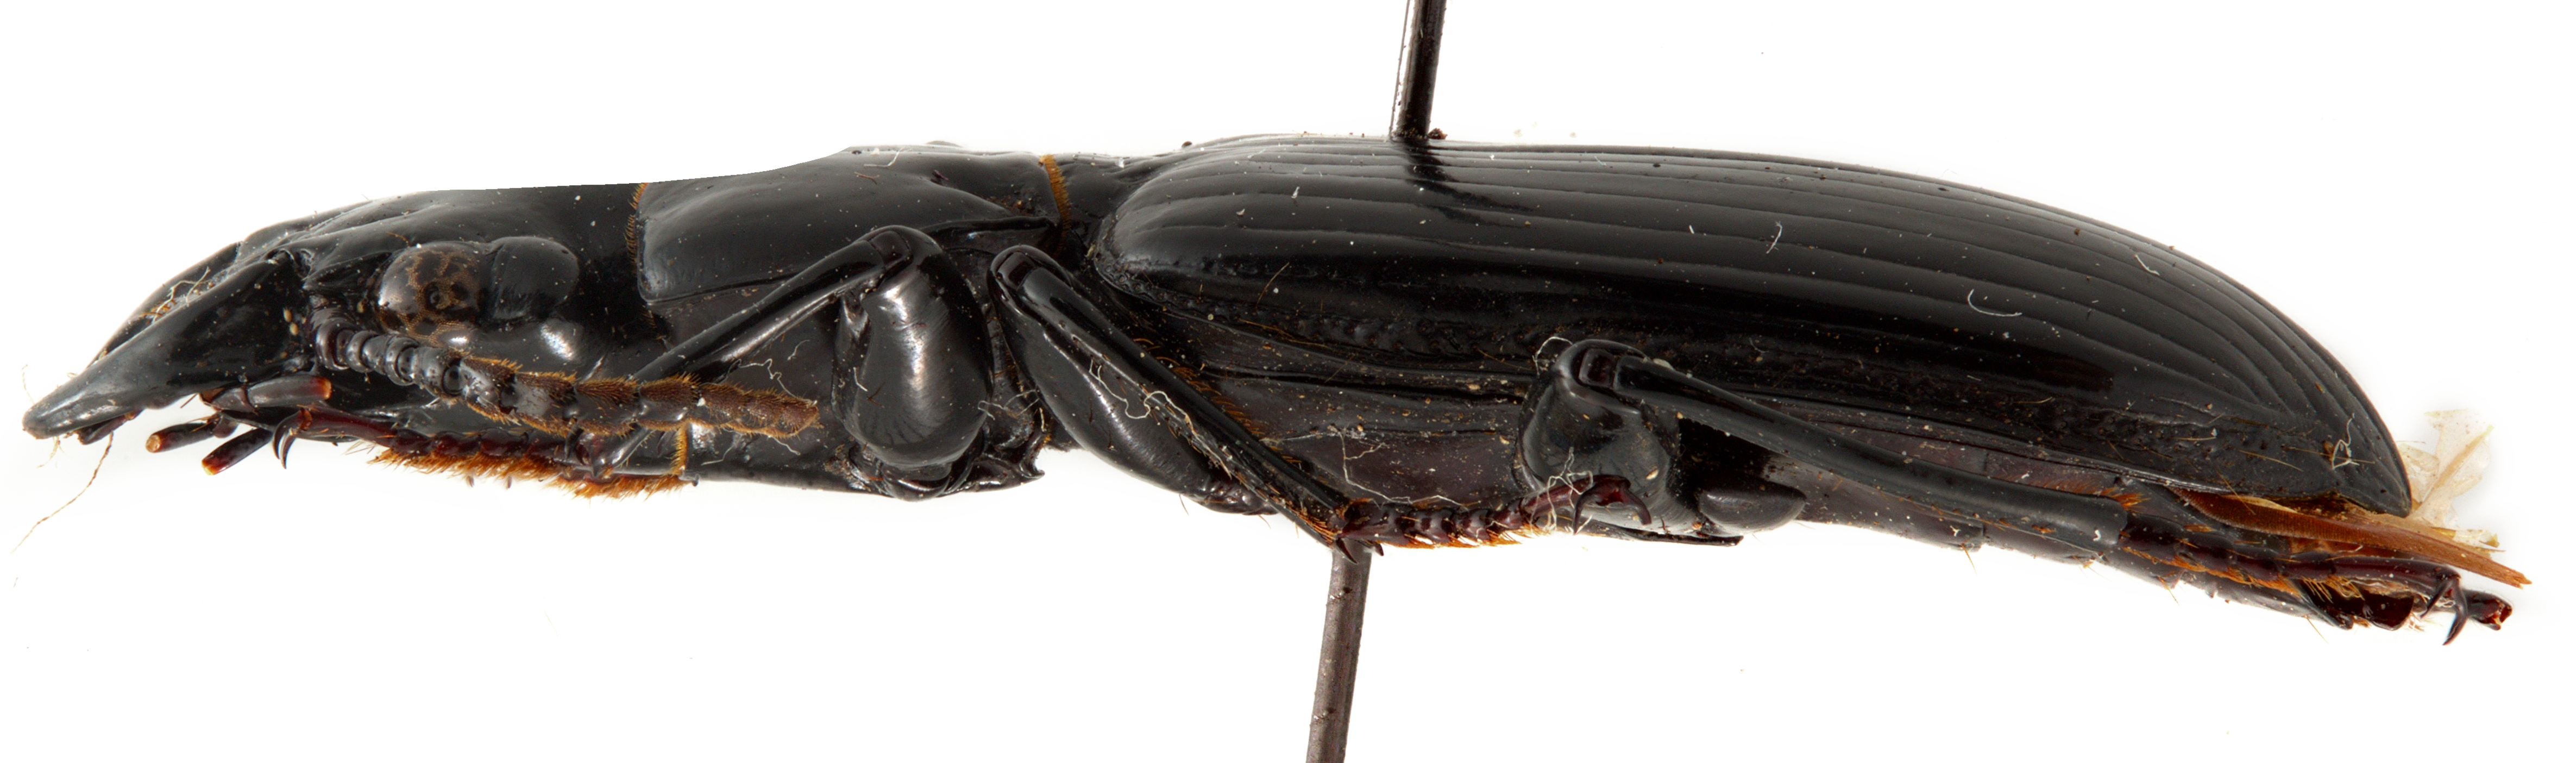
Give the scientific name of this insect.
Platynodes westermanni
